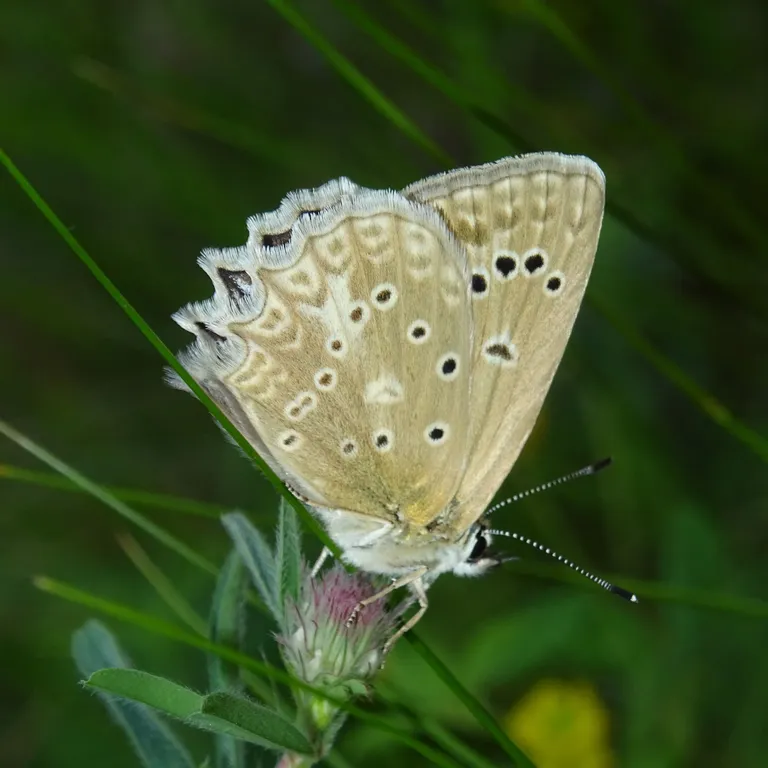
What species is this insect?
Polyommatus daphnis
